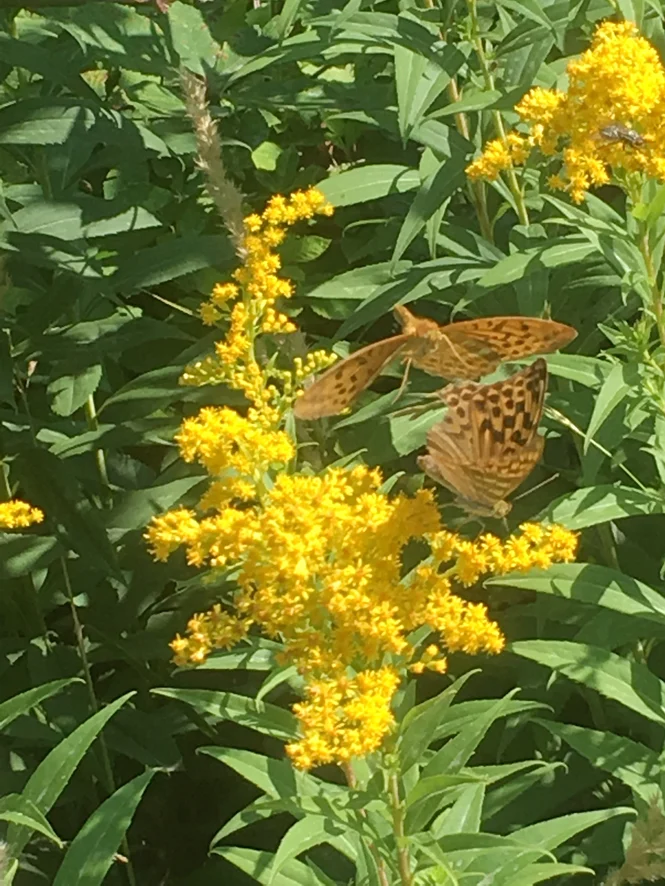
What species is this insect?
Argynnis paphia
